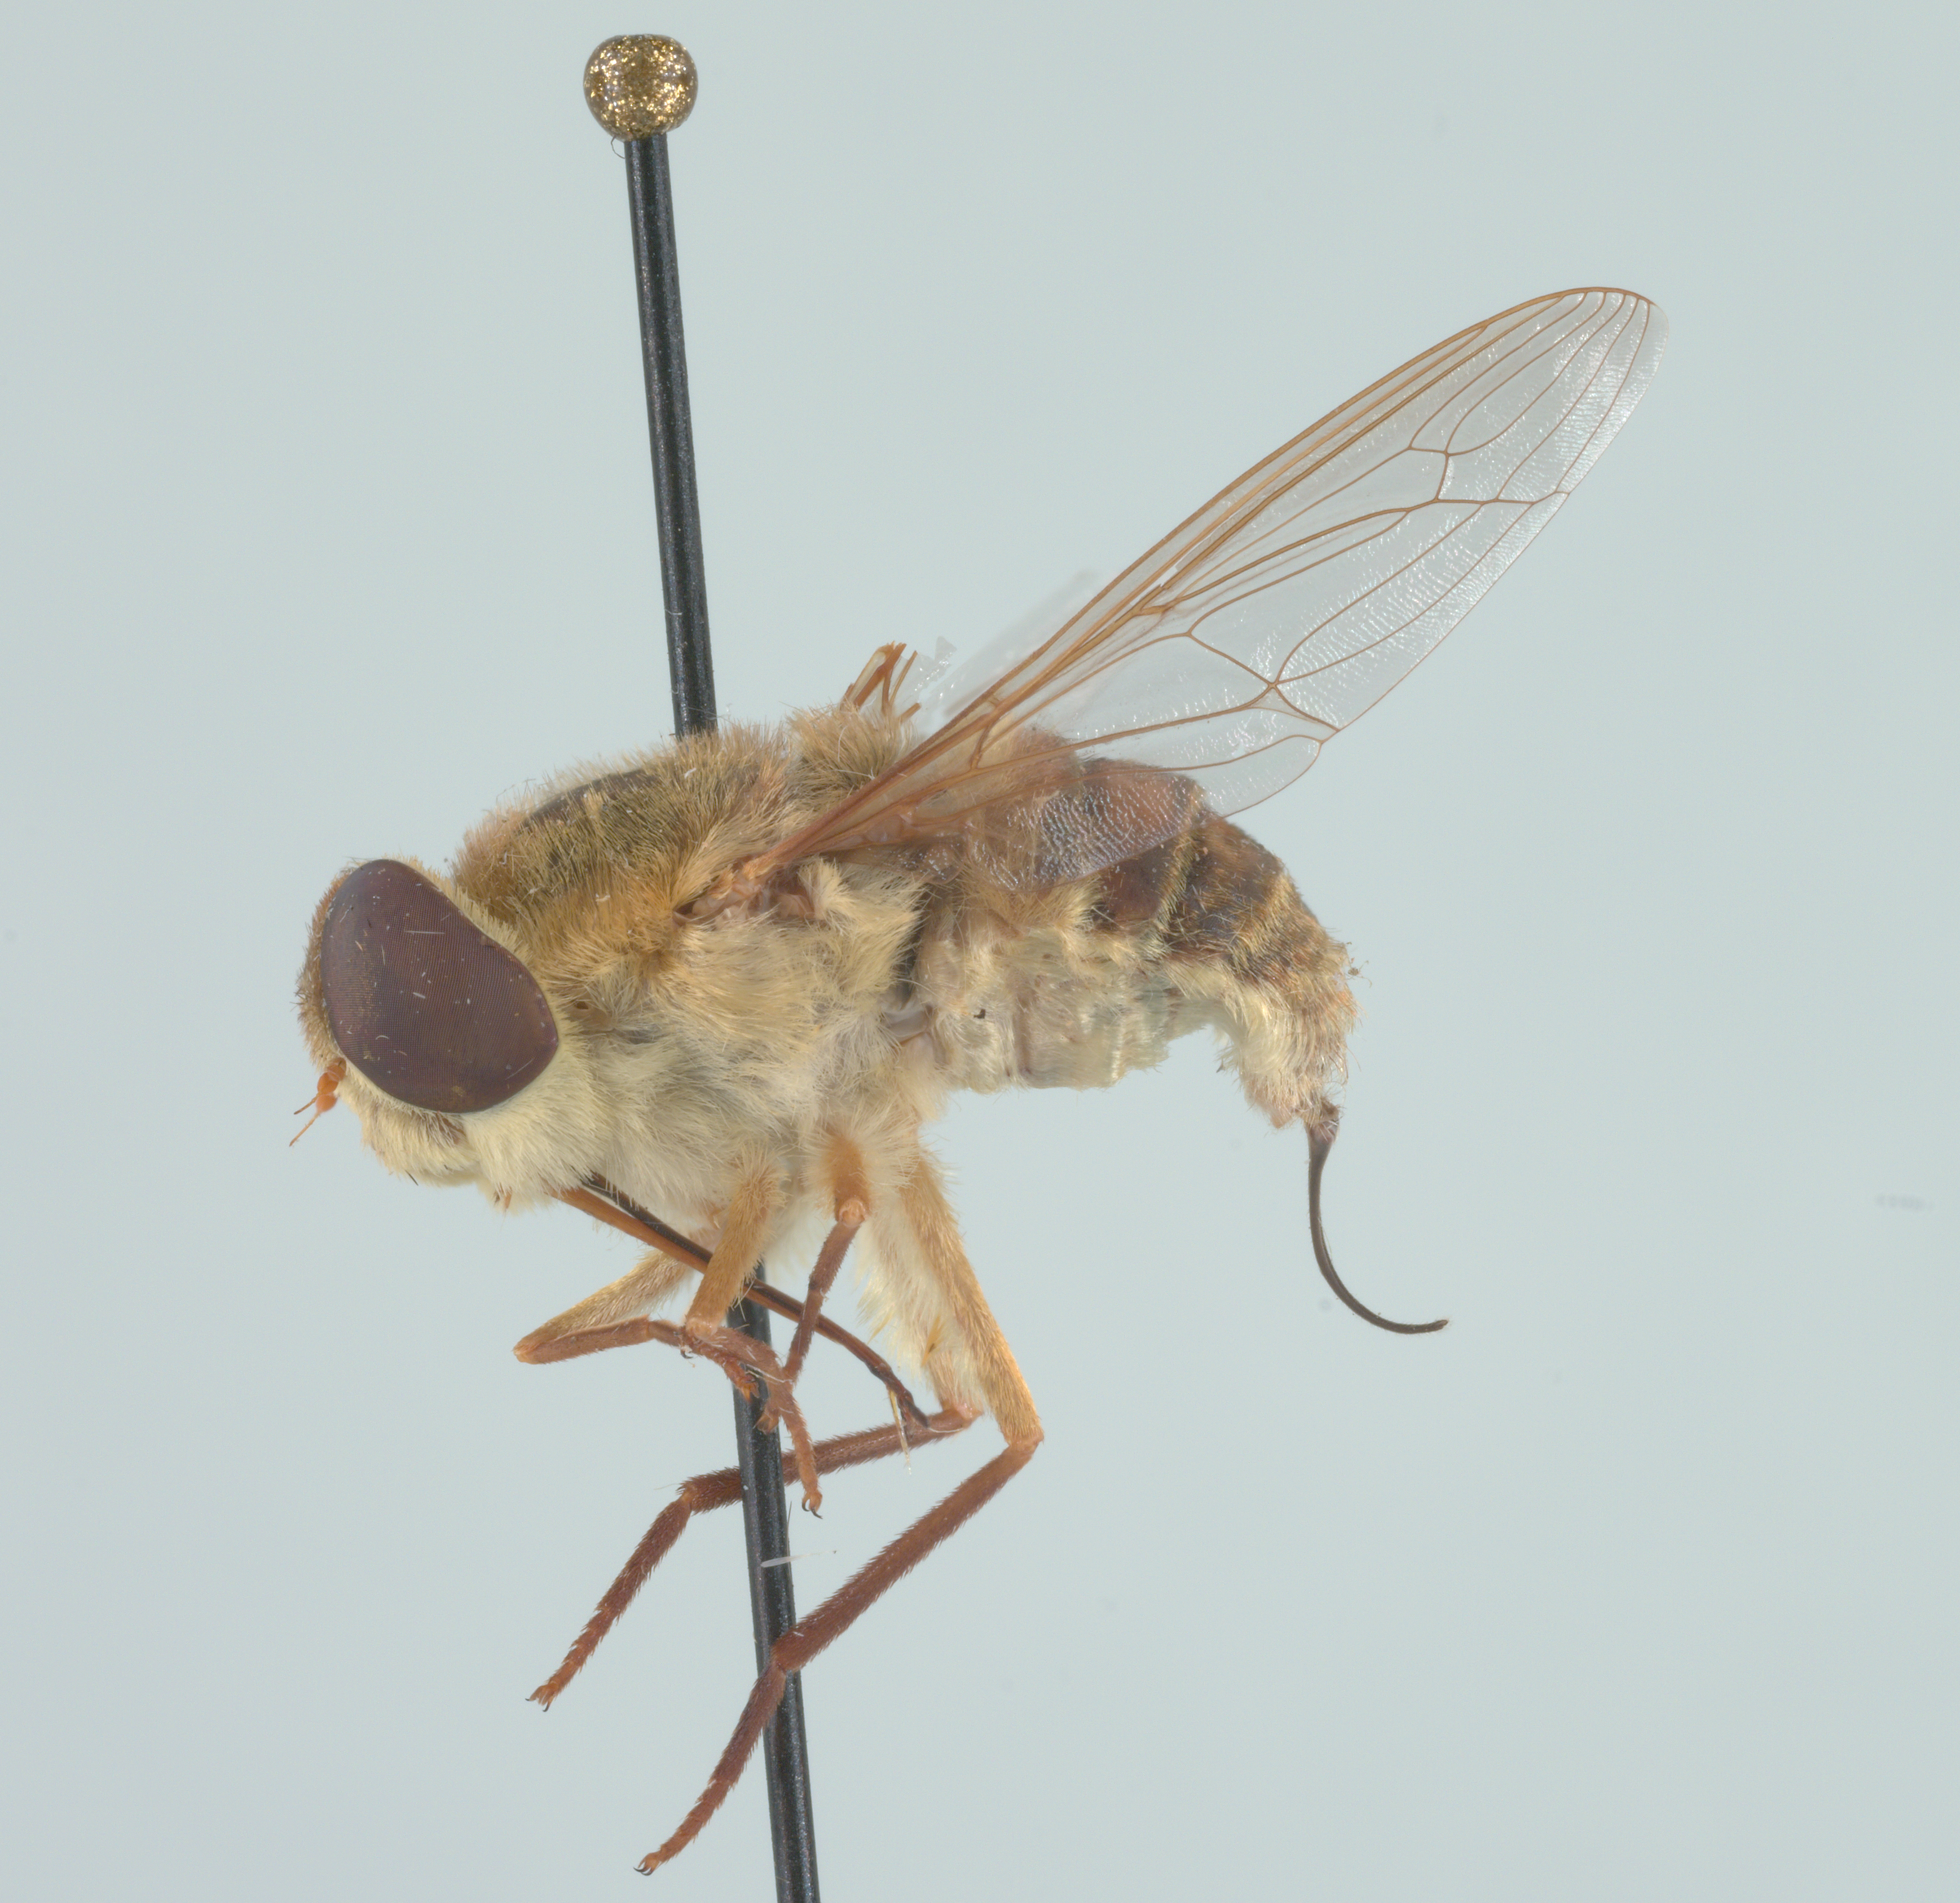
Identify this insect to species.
Neorhynchocephalus volaticus
